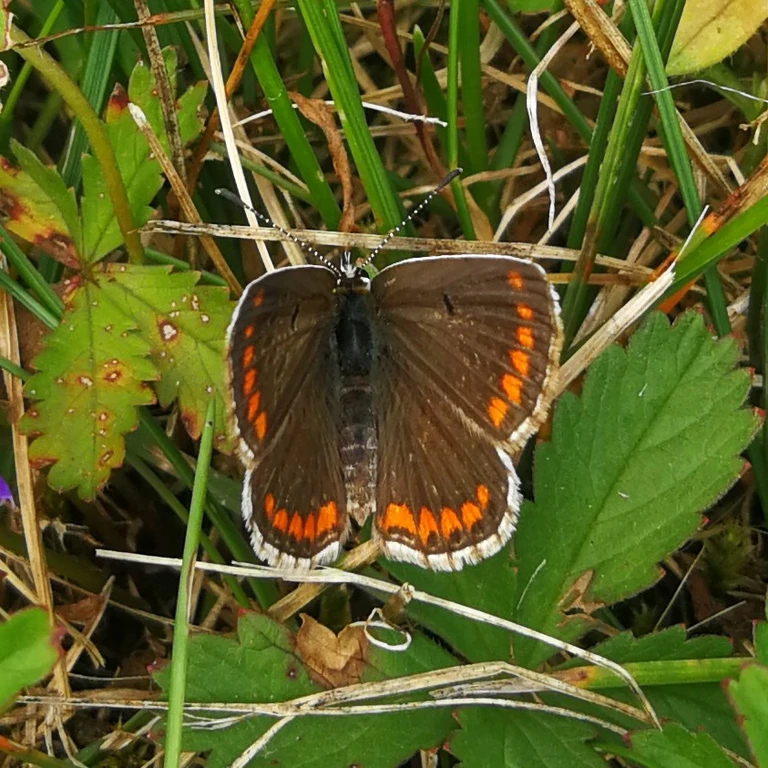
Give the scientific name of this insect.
Aricia agestis/artaxerxes
